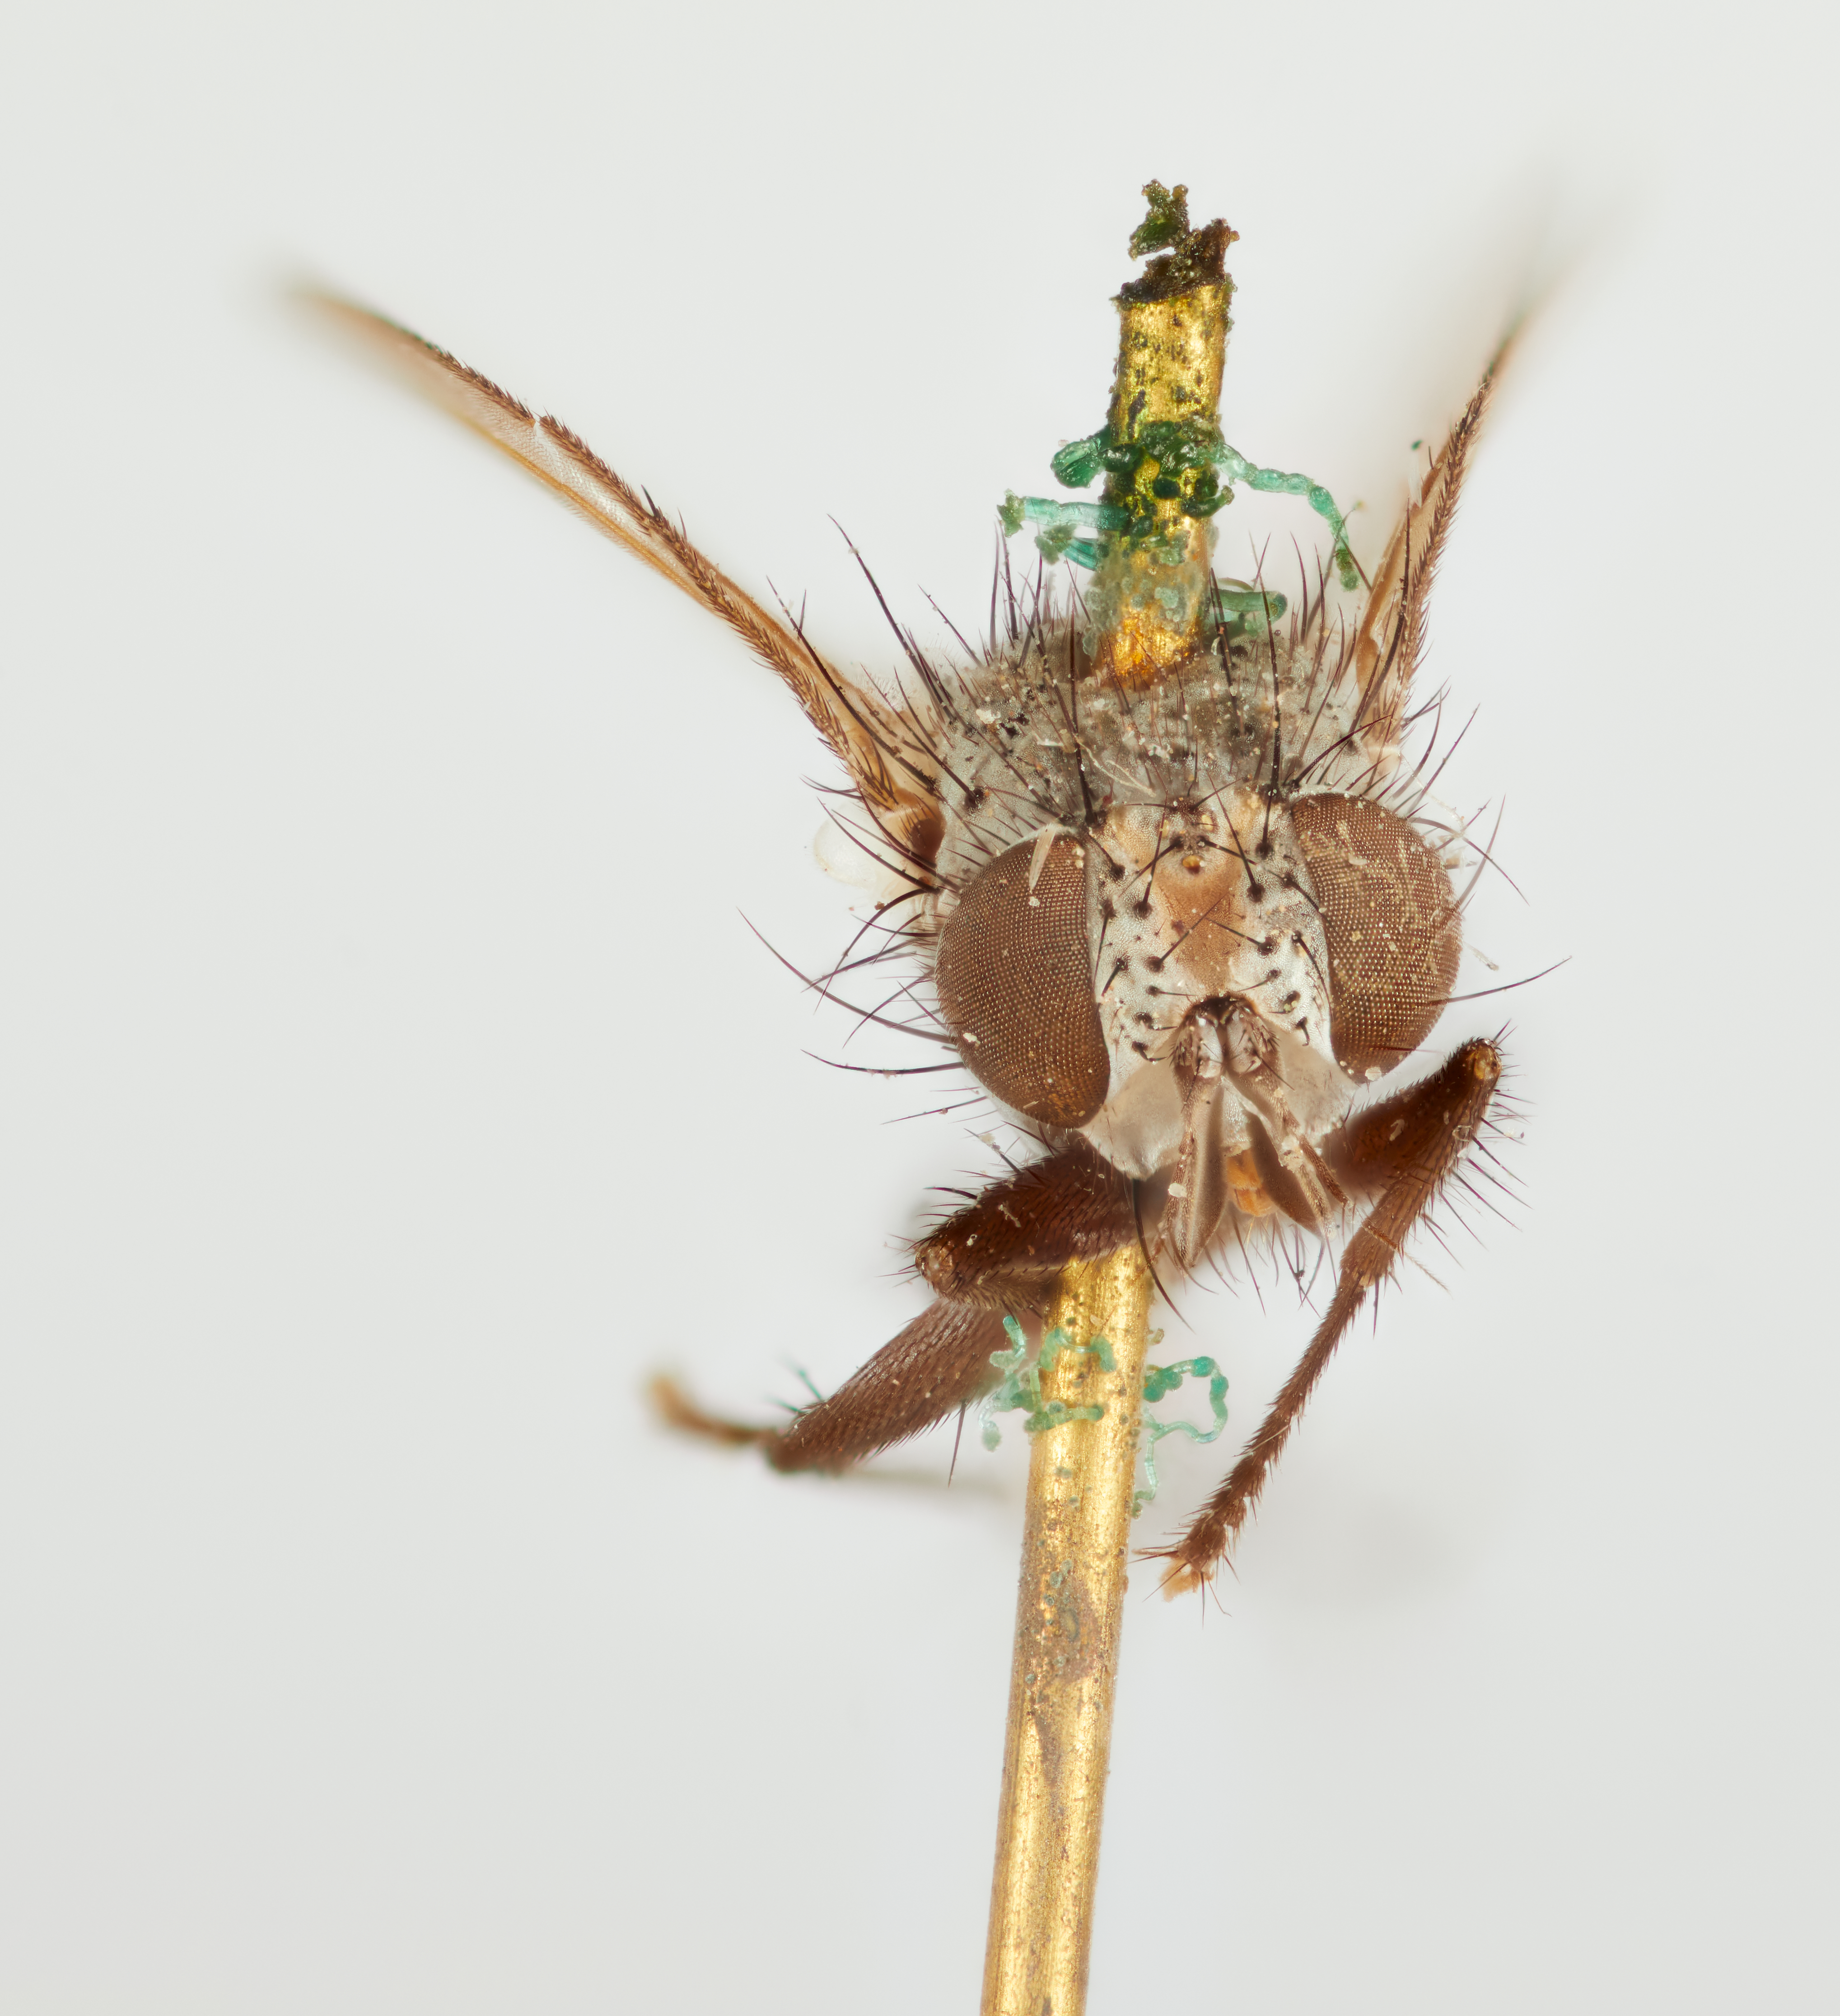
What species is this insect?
Plectops melissopodis
